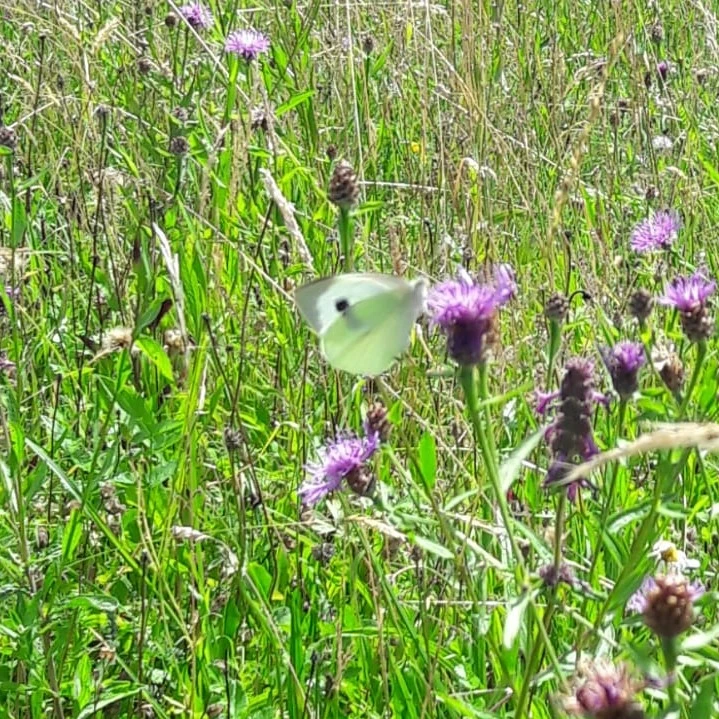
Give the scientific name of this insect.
Pieris brassicae
